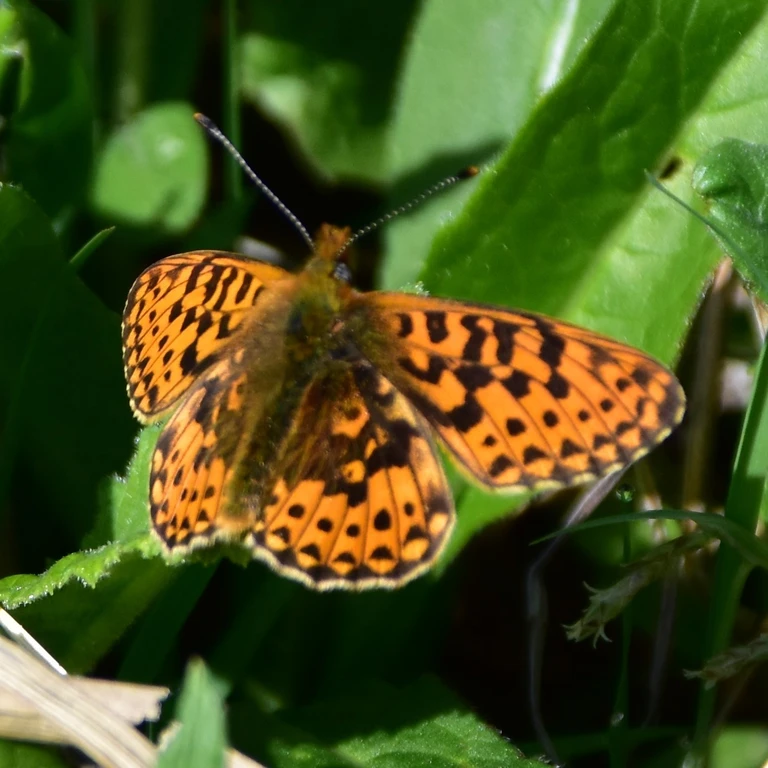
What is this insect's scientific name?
Boloria euphrosyne (also Clossiana euphrosyne)
